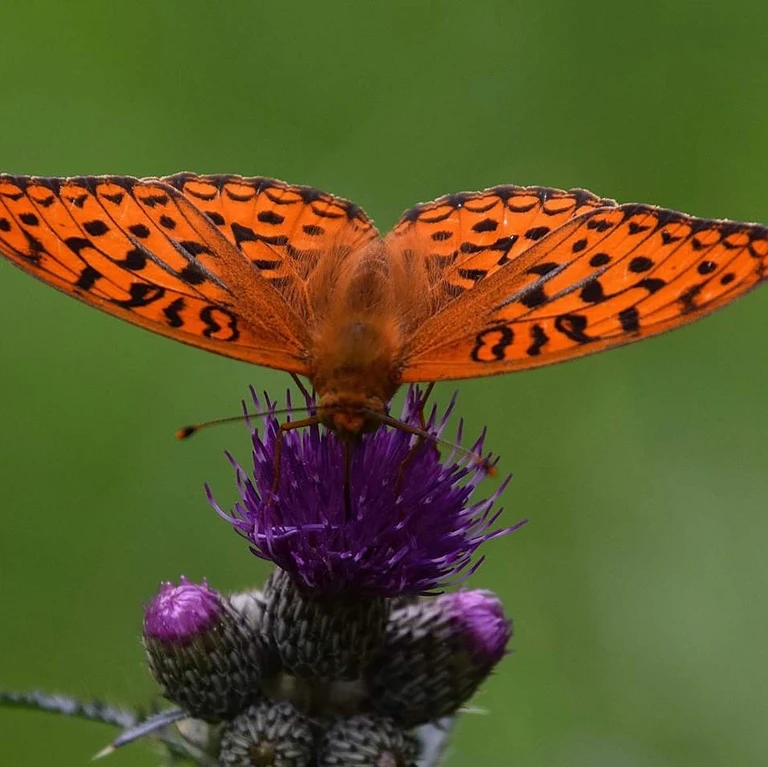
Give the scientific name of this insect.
Fabriciana adippe
